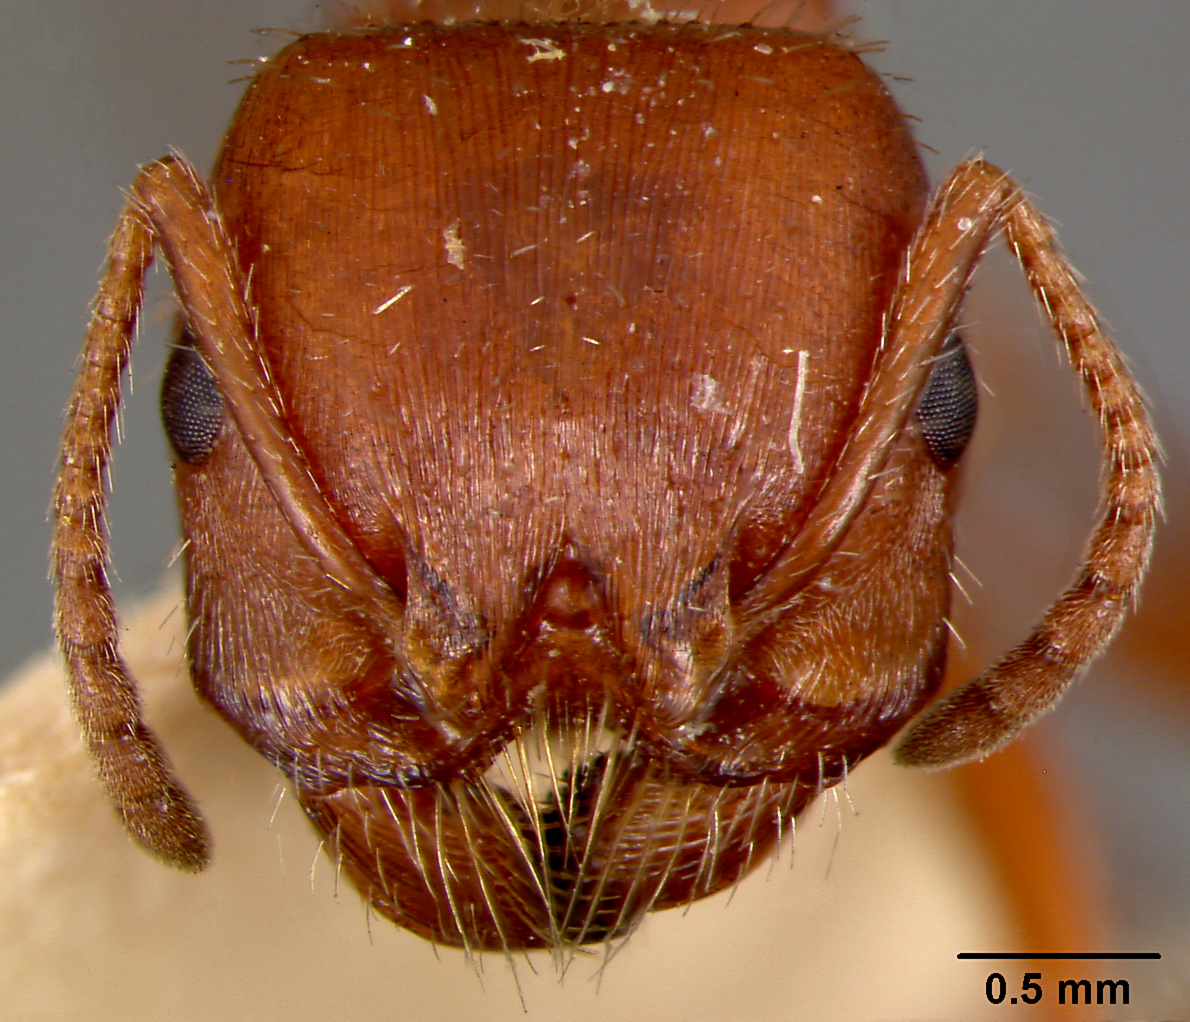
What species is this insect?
Pogonomyrmex sanctihyacinthi
